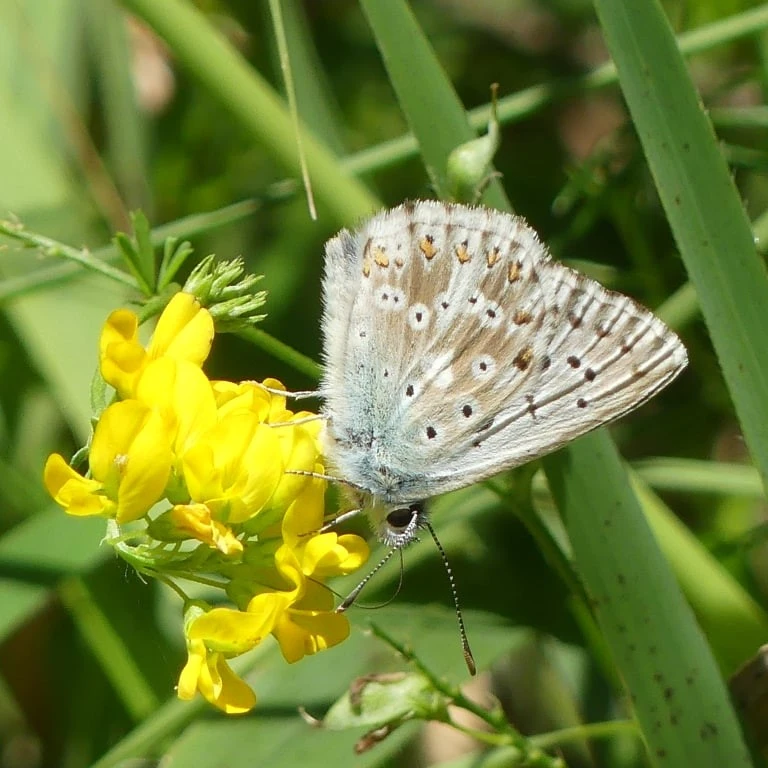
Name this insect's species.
Lysandra coridon
